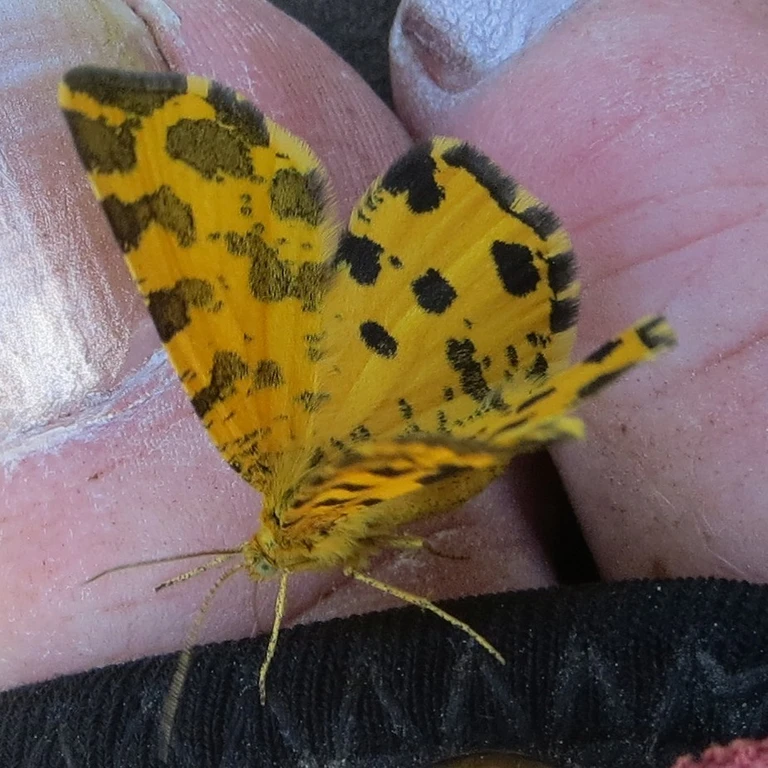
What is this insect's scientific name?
Pseudopanthera macularia
